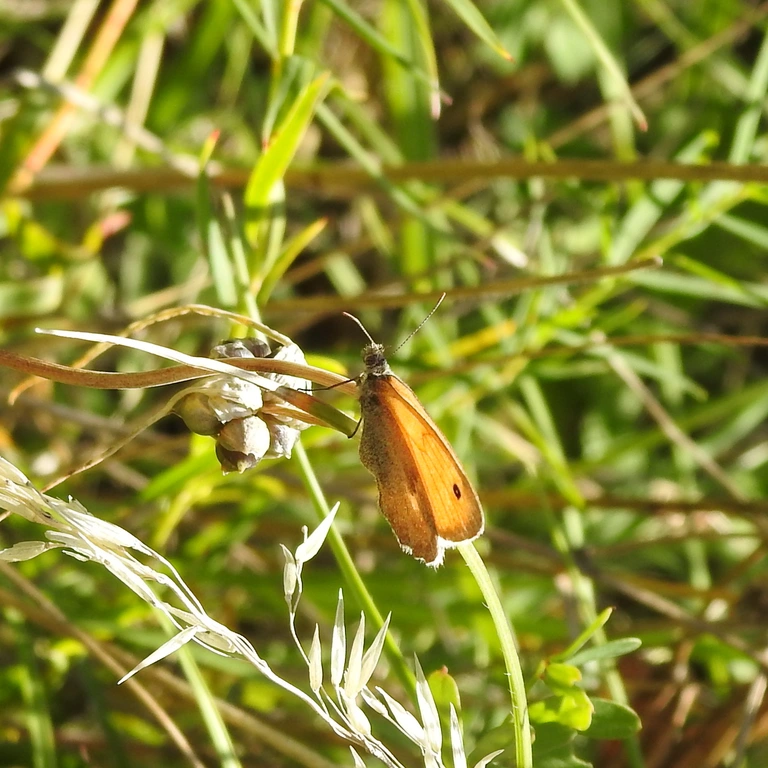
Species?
Coenonympha pamphilus
